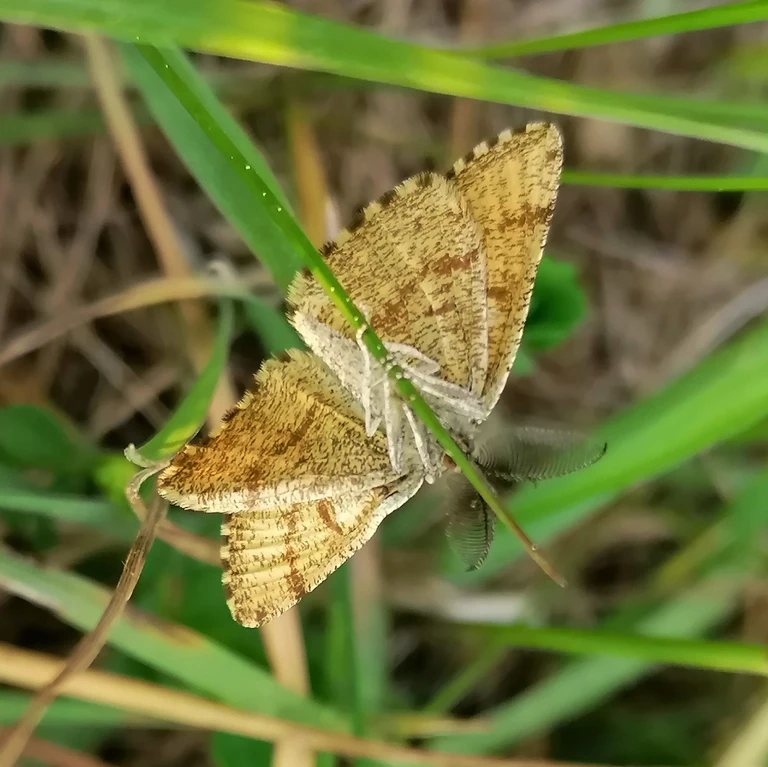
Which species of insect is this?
Ematurga atomaria
